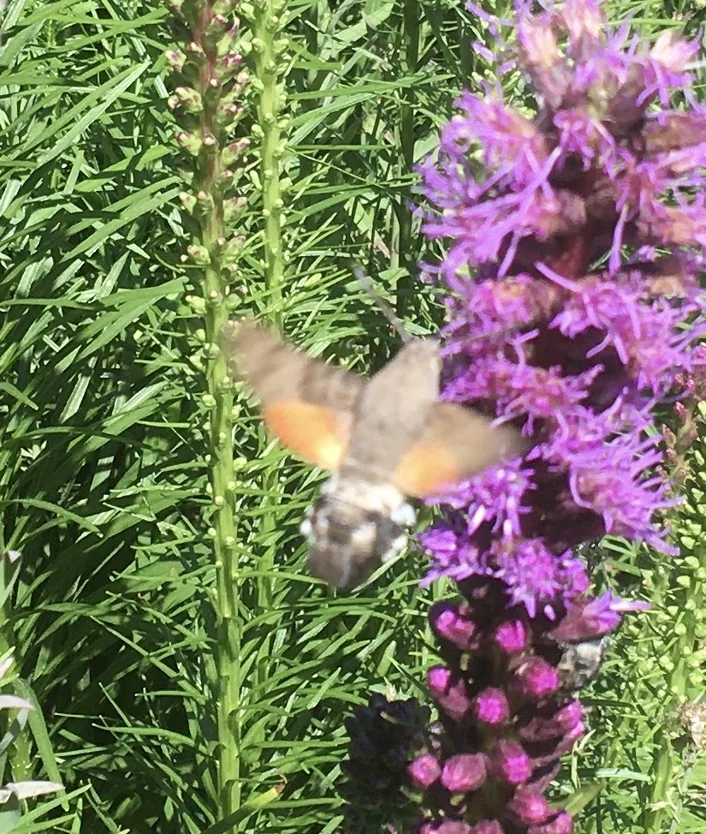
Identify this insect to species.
Macroglossum stellatarum
